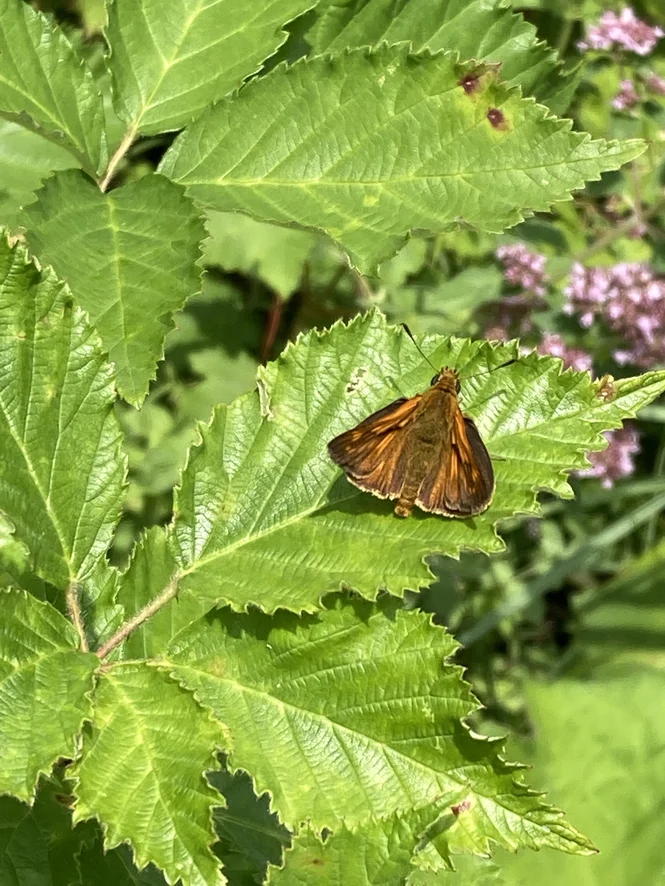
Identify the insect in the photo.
Ochlodes sylvanus (also Ochlodes venata)
